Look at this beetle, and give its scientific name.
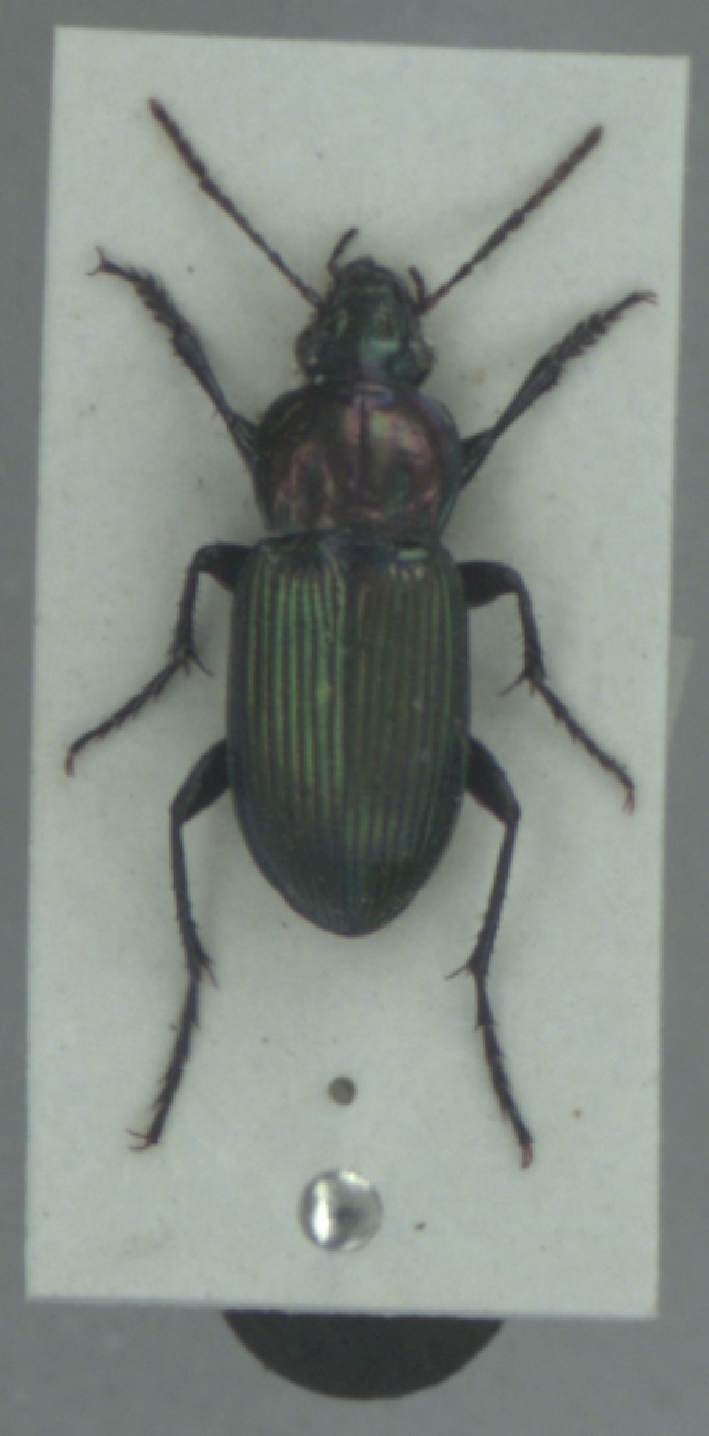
Poecilus kugelanni
